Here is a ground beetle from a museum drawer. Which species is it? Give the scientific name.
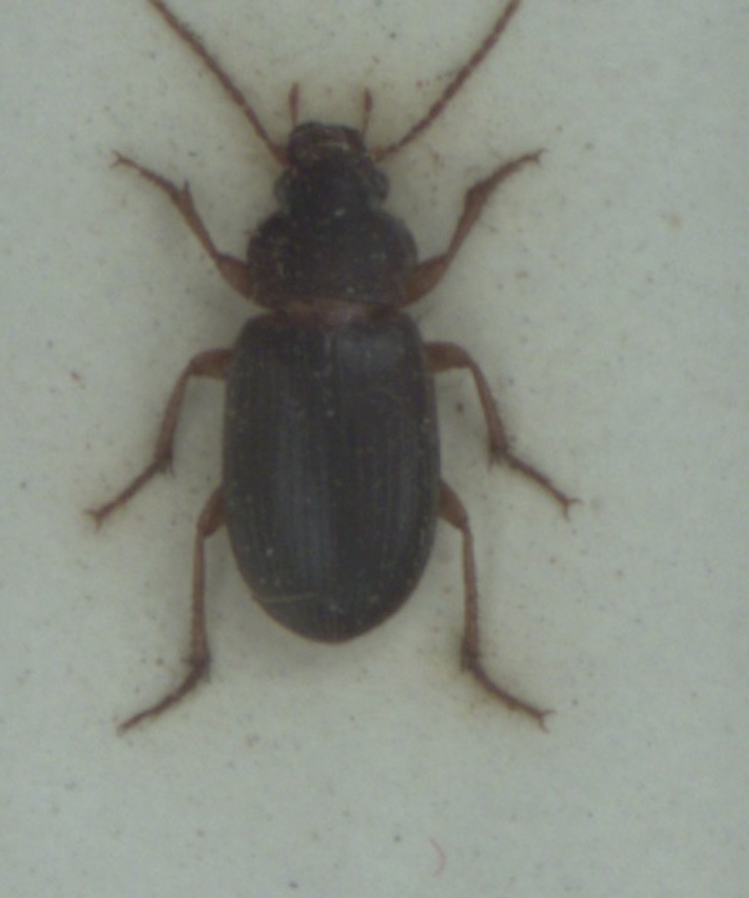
Ophonus schaubergerianus
